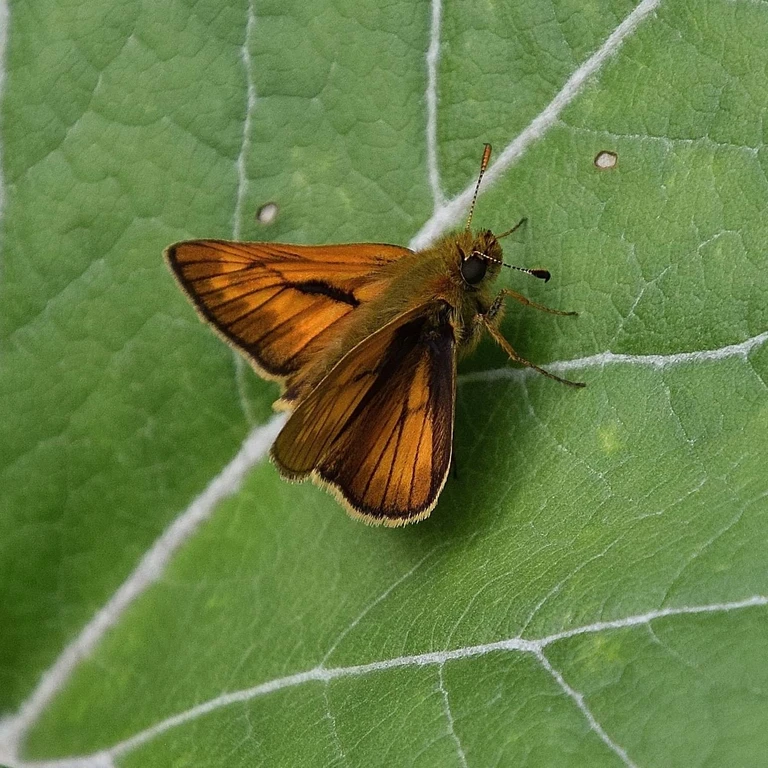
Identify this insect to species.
Ochlodes sylvanus (also Ochlodes venata)
